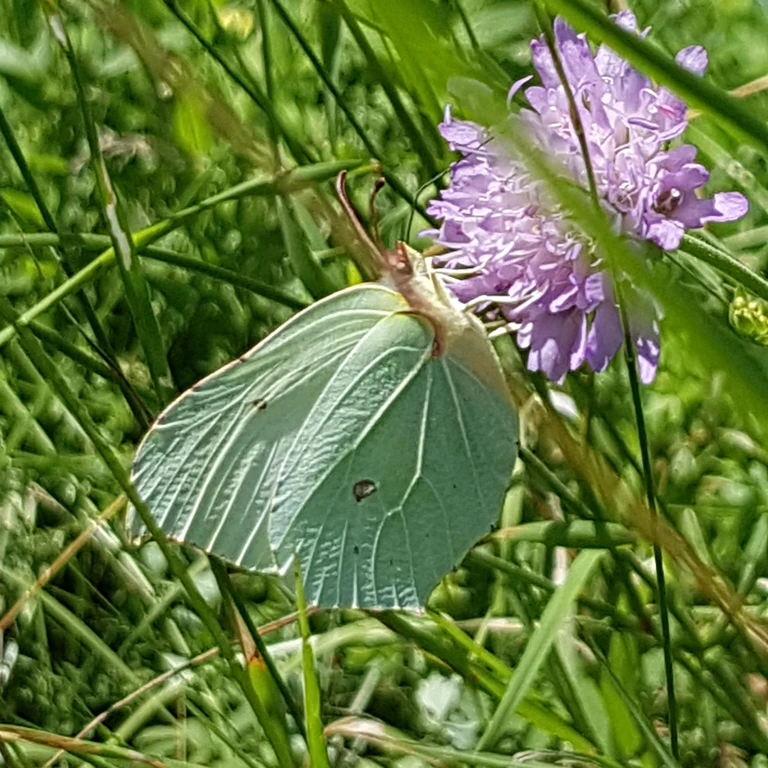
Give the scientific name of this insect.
Gonepteryx rhamni
